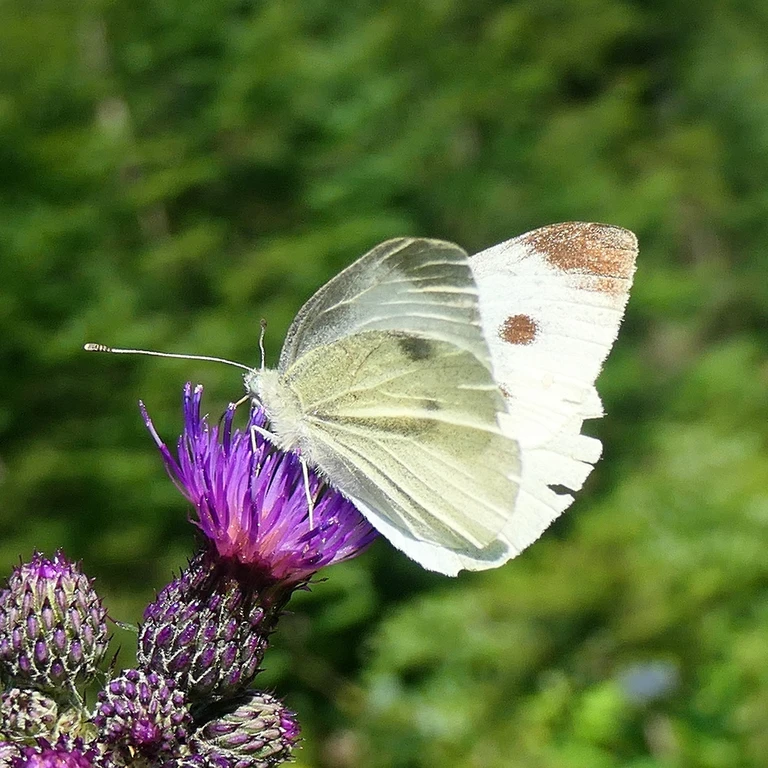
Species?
Pieris rapae
